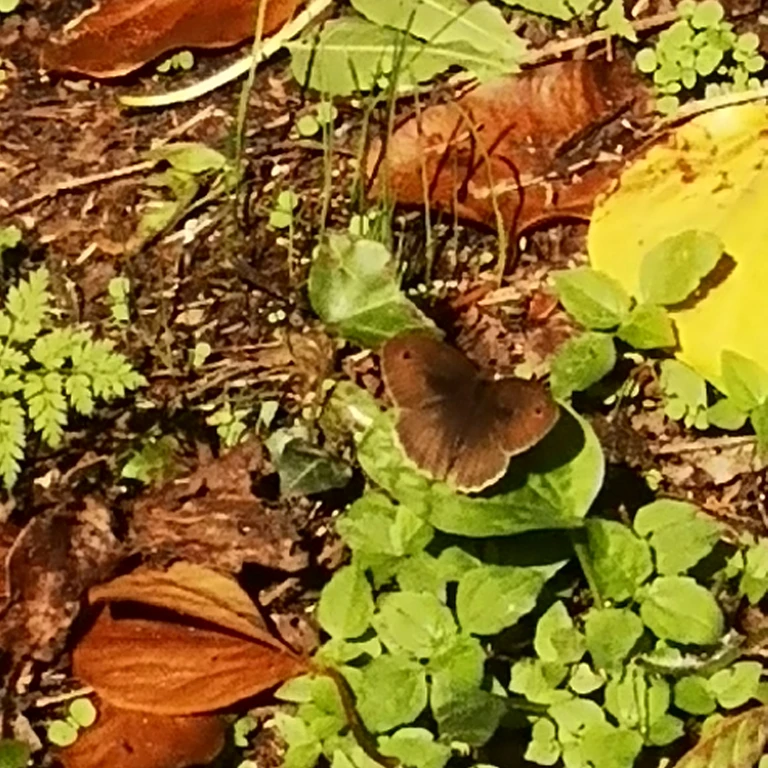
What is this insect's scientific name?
Maniola jurtina
